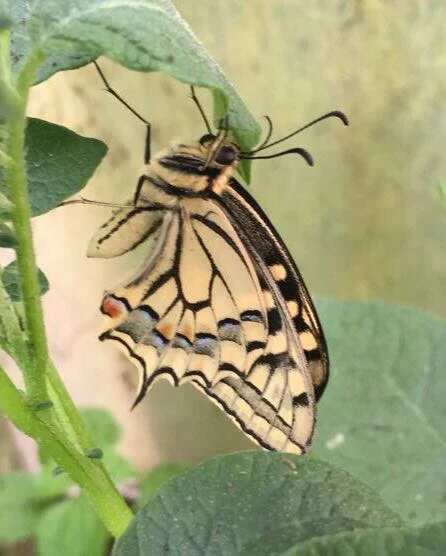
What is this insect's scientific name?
Papilio machaon
